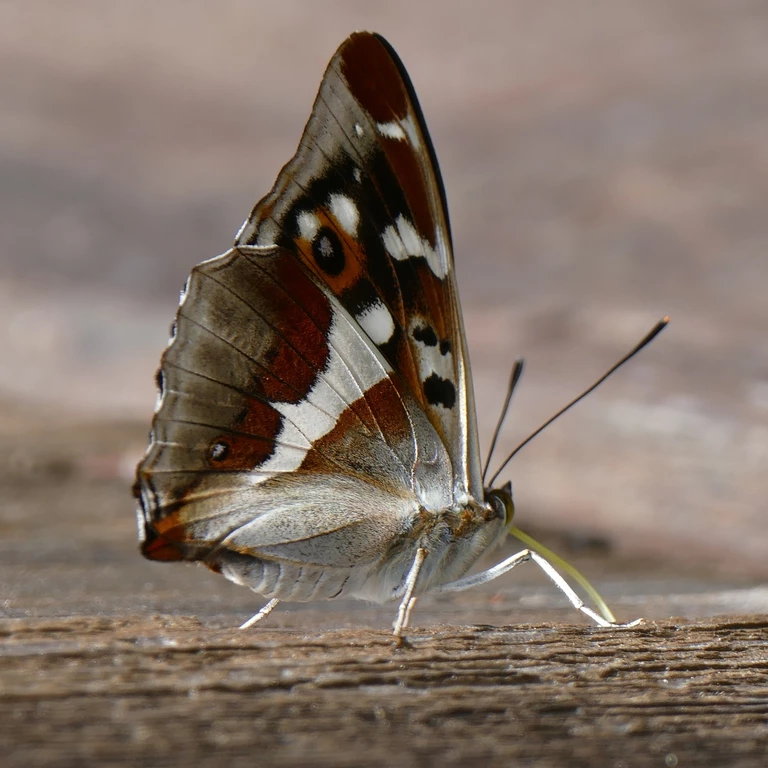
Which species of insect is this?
Apatura iris
